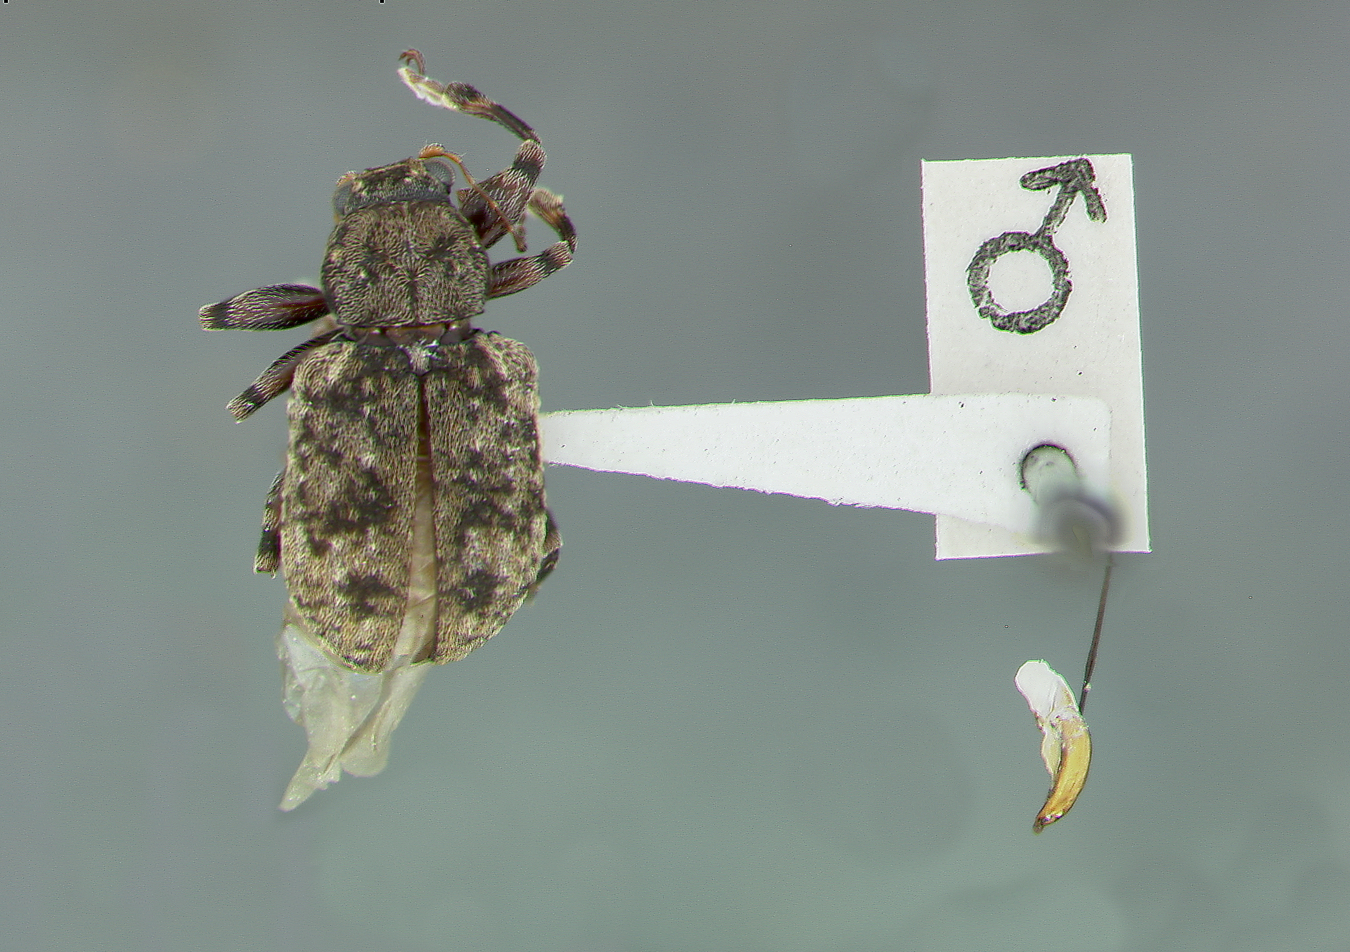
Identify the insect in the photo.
Xanthonia flavoannulata
